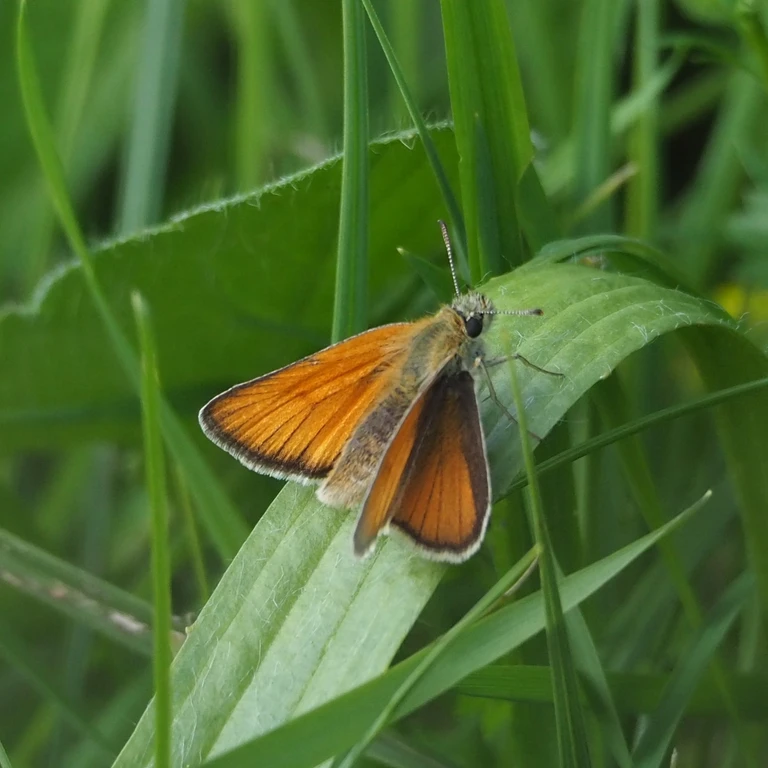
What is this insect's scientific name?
Thymelicus sylvestris
